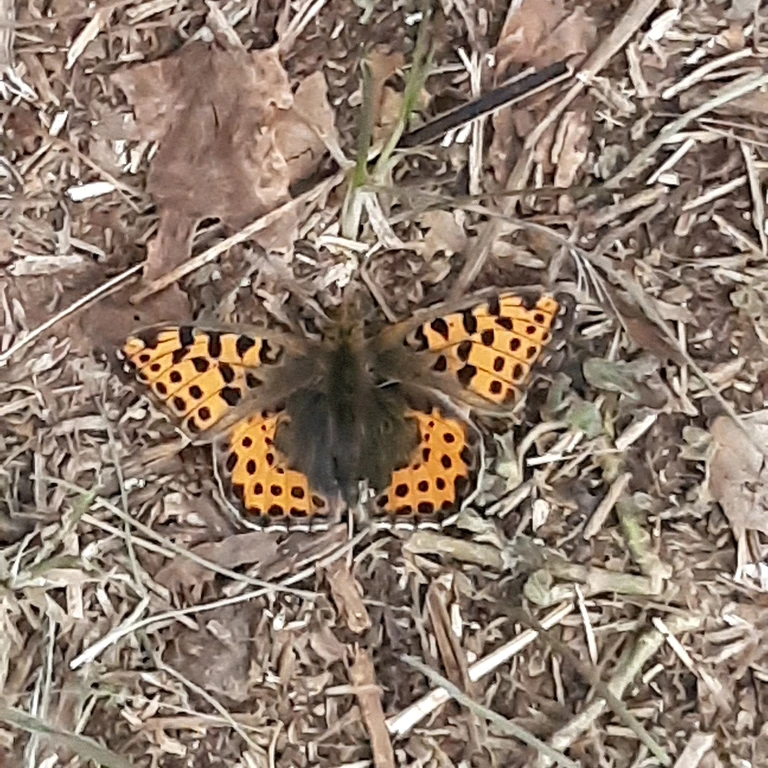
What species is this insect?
Issoria lathonia
